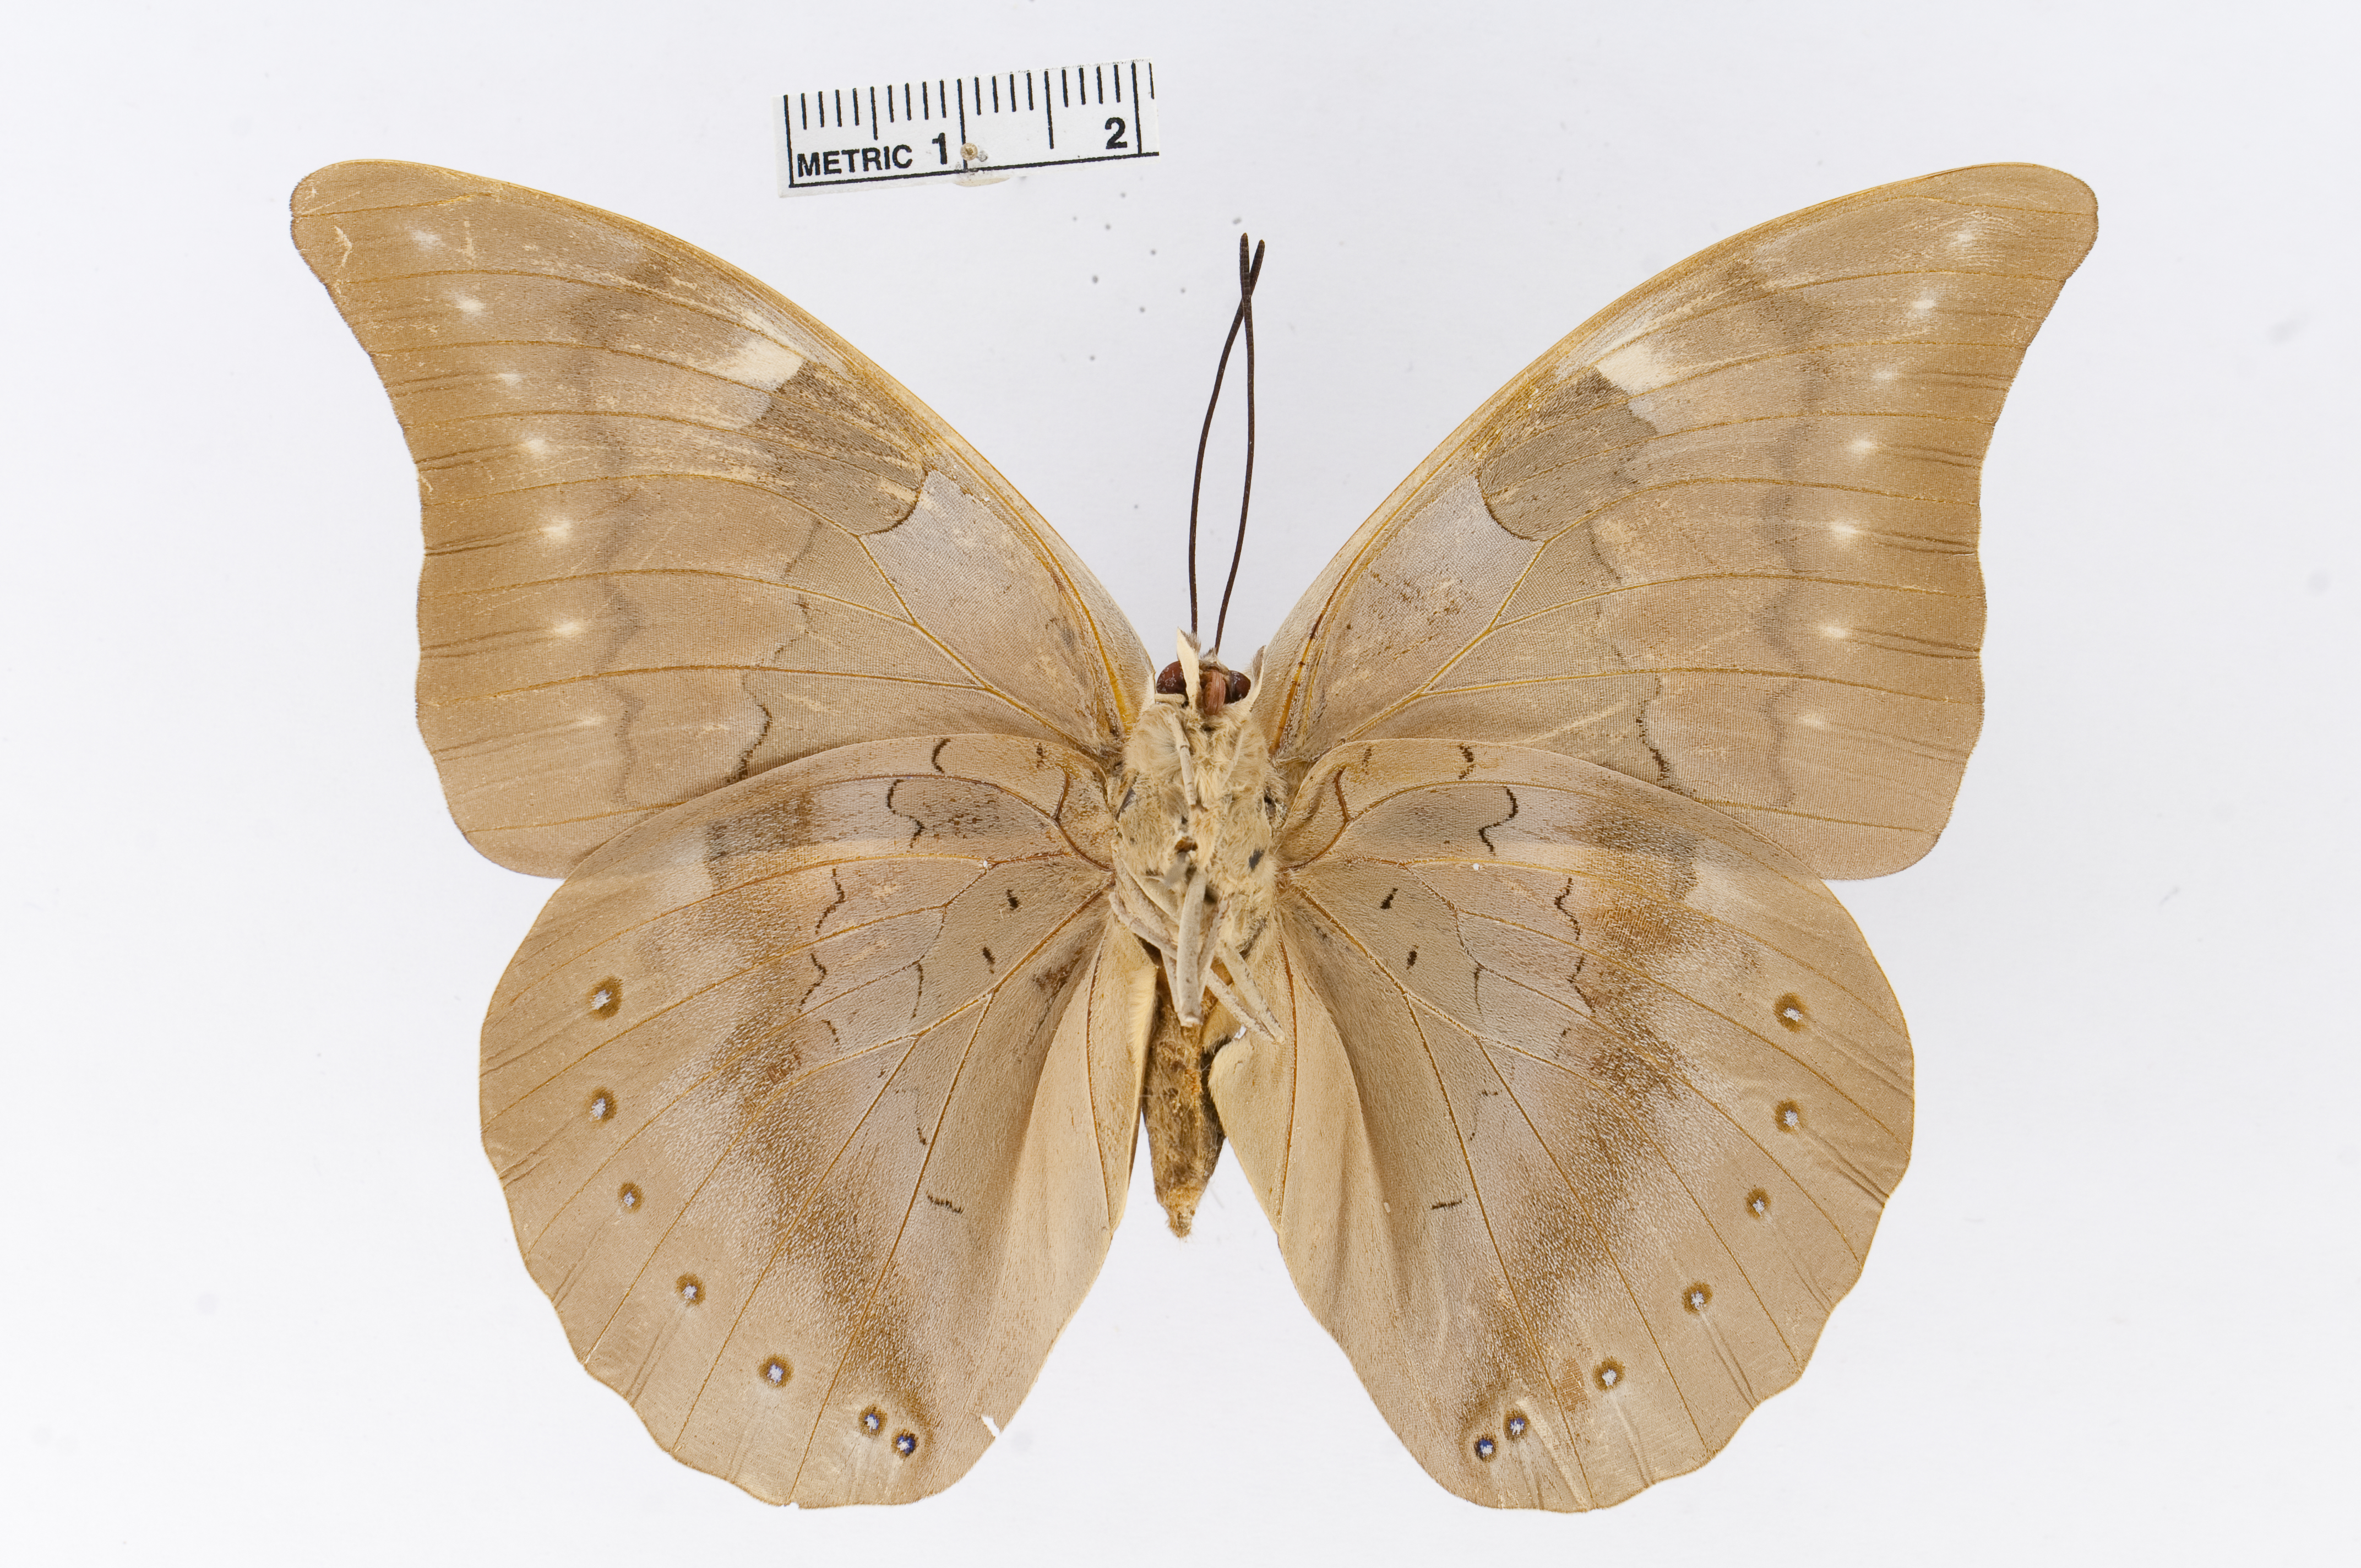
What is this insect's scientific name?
Archaeoprepona phaedra
